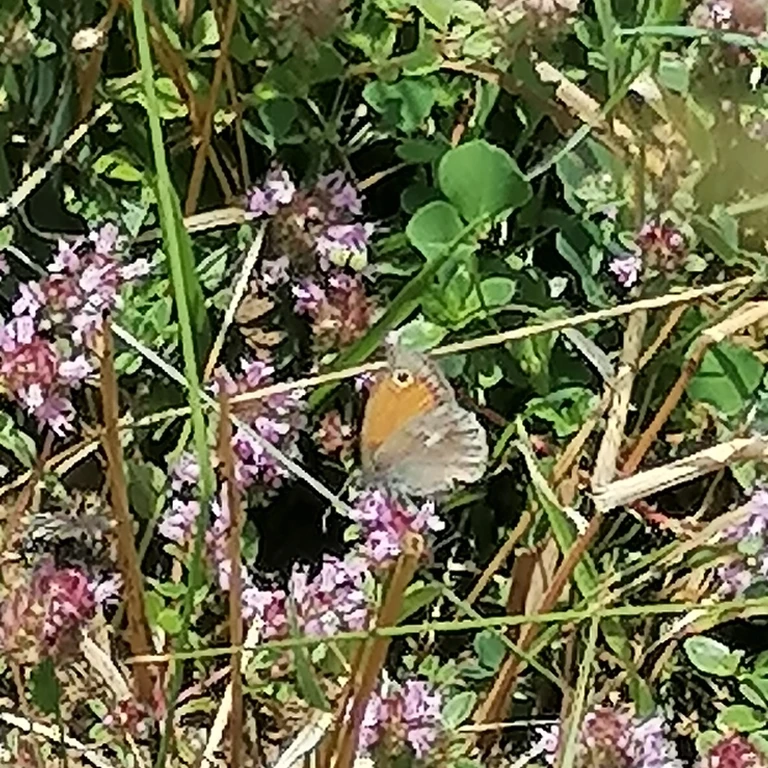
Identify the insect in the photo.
Coenonympha pamphilus
